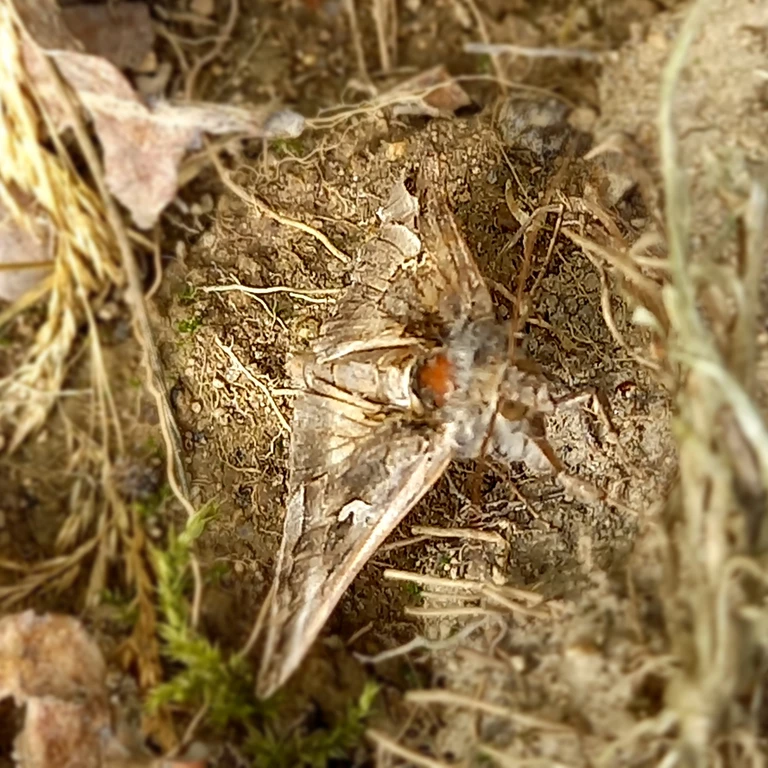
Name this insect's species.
Autographa gamma
